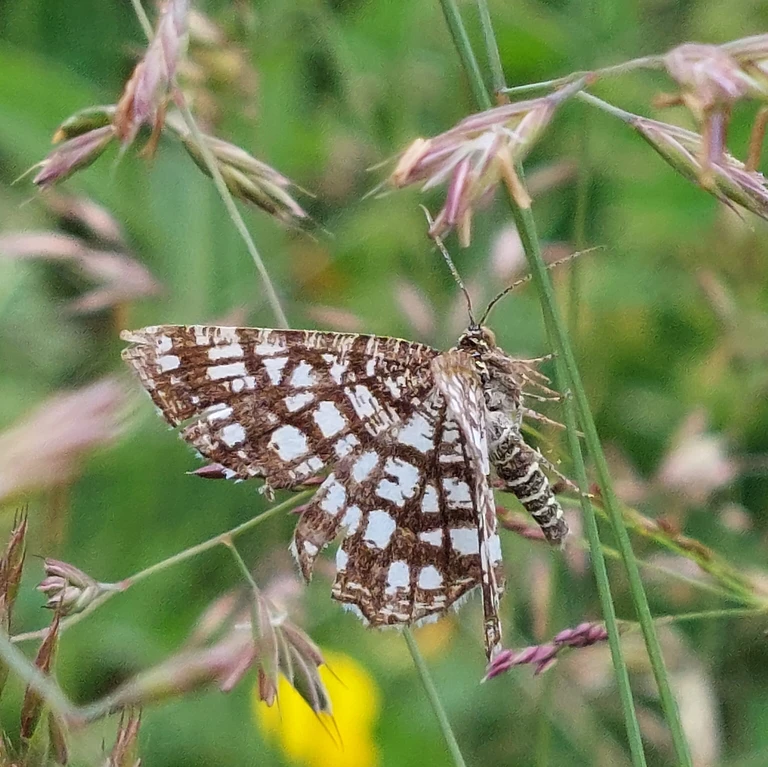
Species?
Chiasmia clathrata
